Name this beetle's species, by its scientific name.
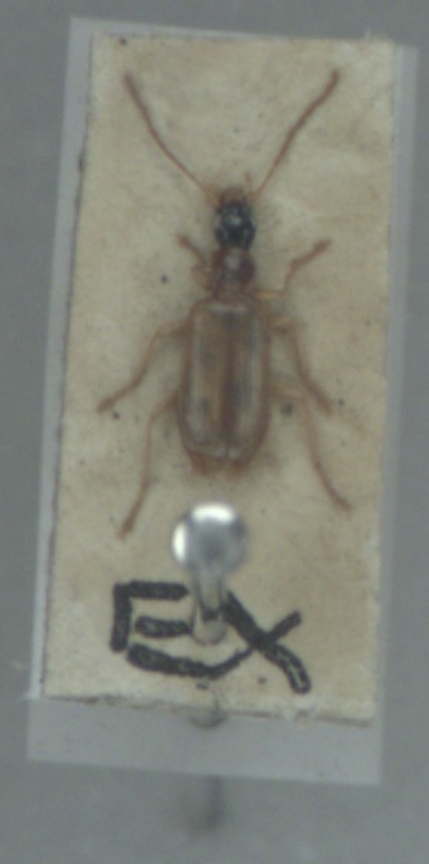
Demetrias atricapillus
